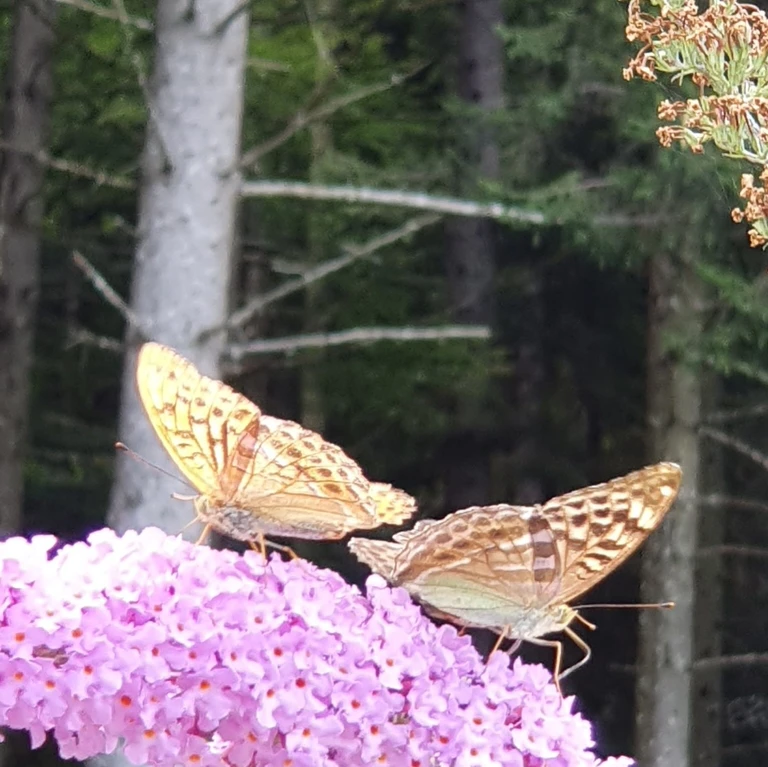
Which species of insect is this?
Argynnis paphia
